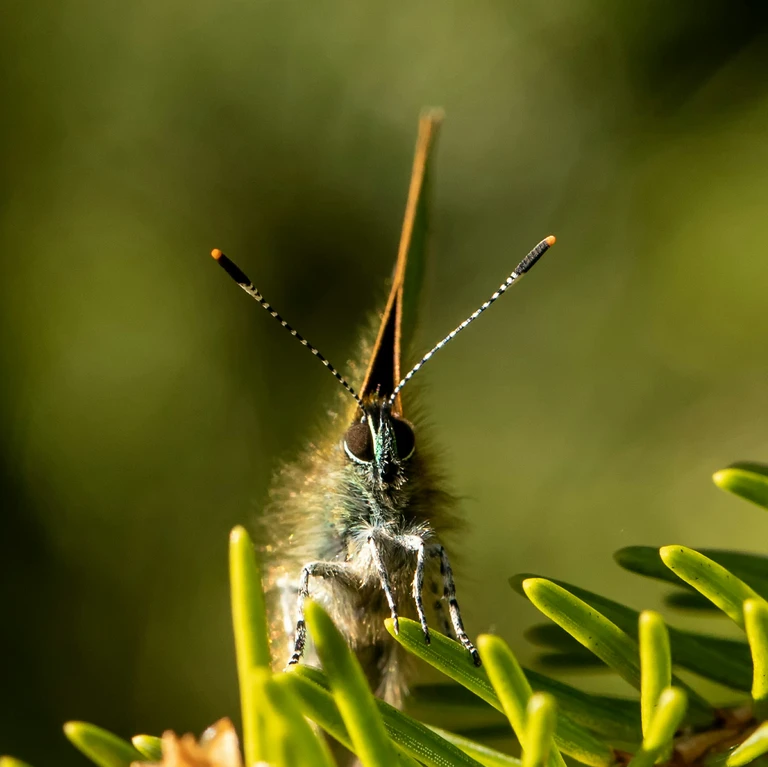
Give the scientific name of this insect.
Callophrys rubi
